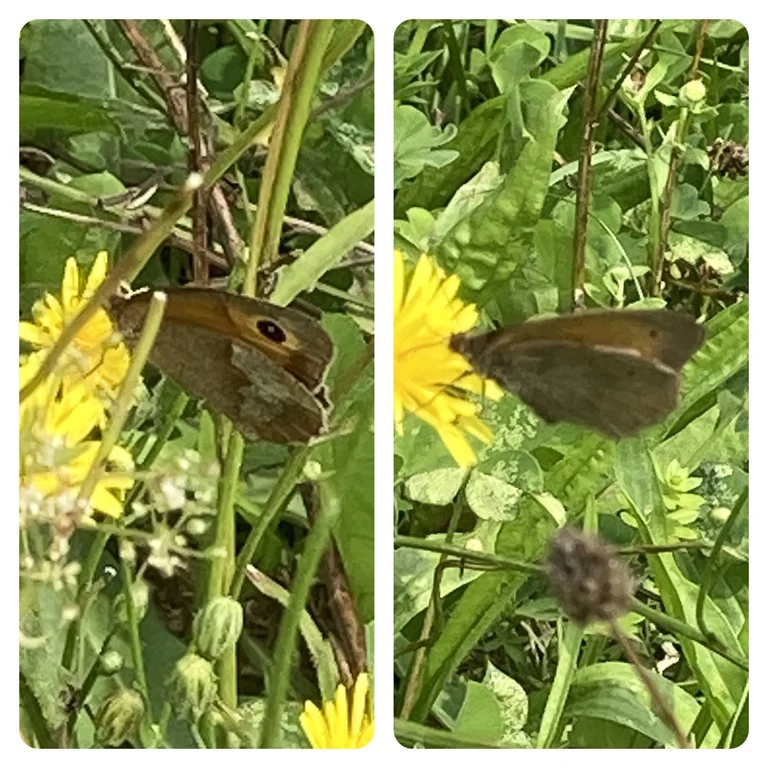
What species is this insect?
Maniola jurtina
